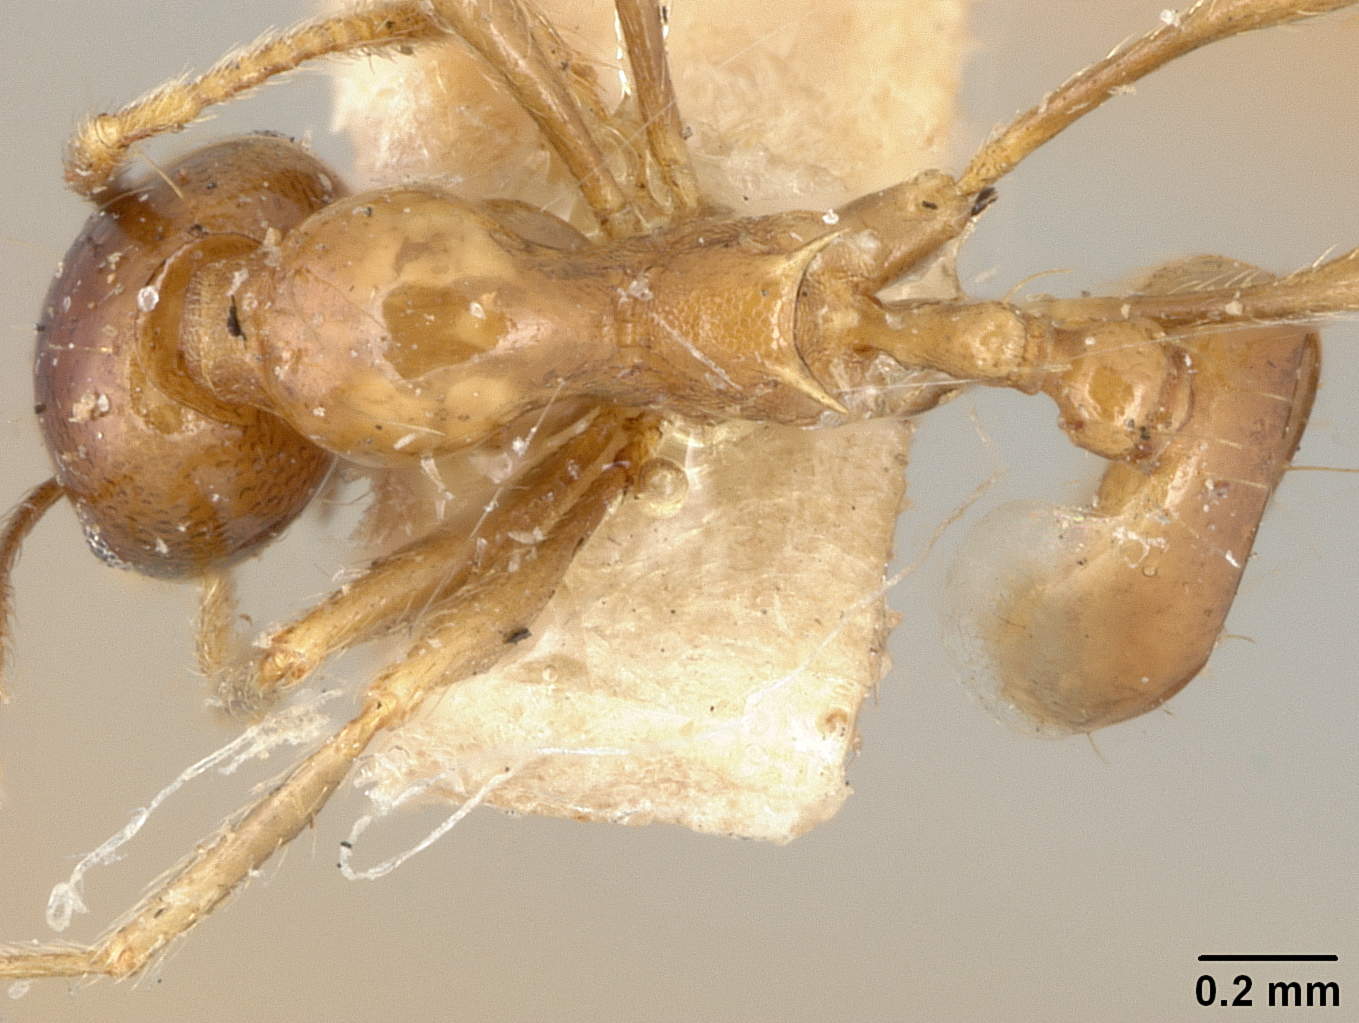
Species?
Pheidologeton diversus
